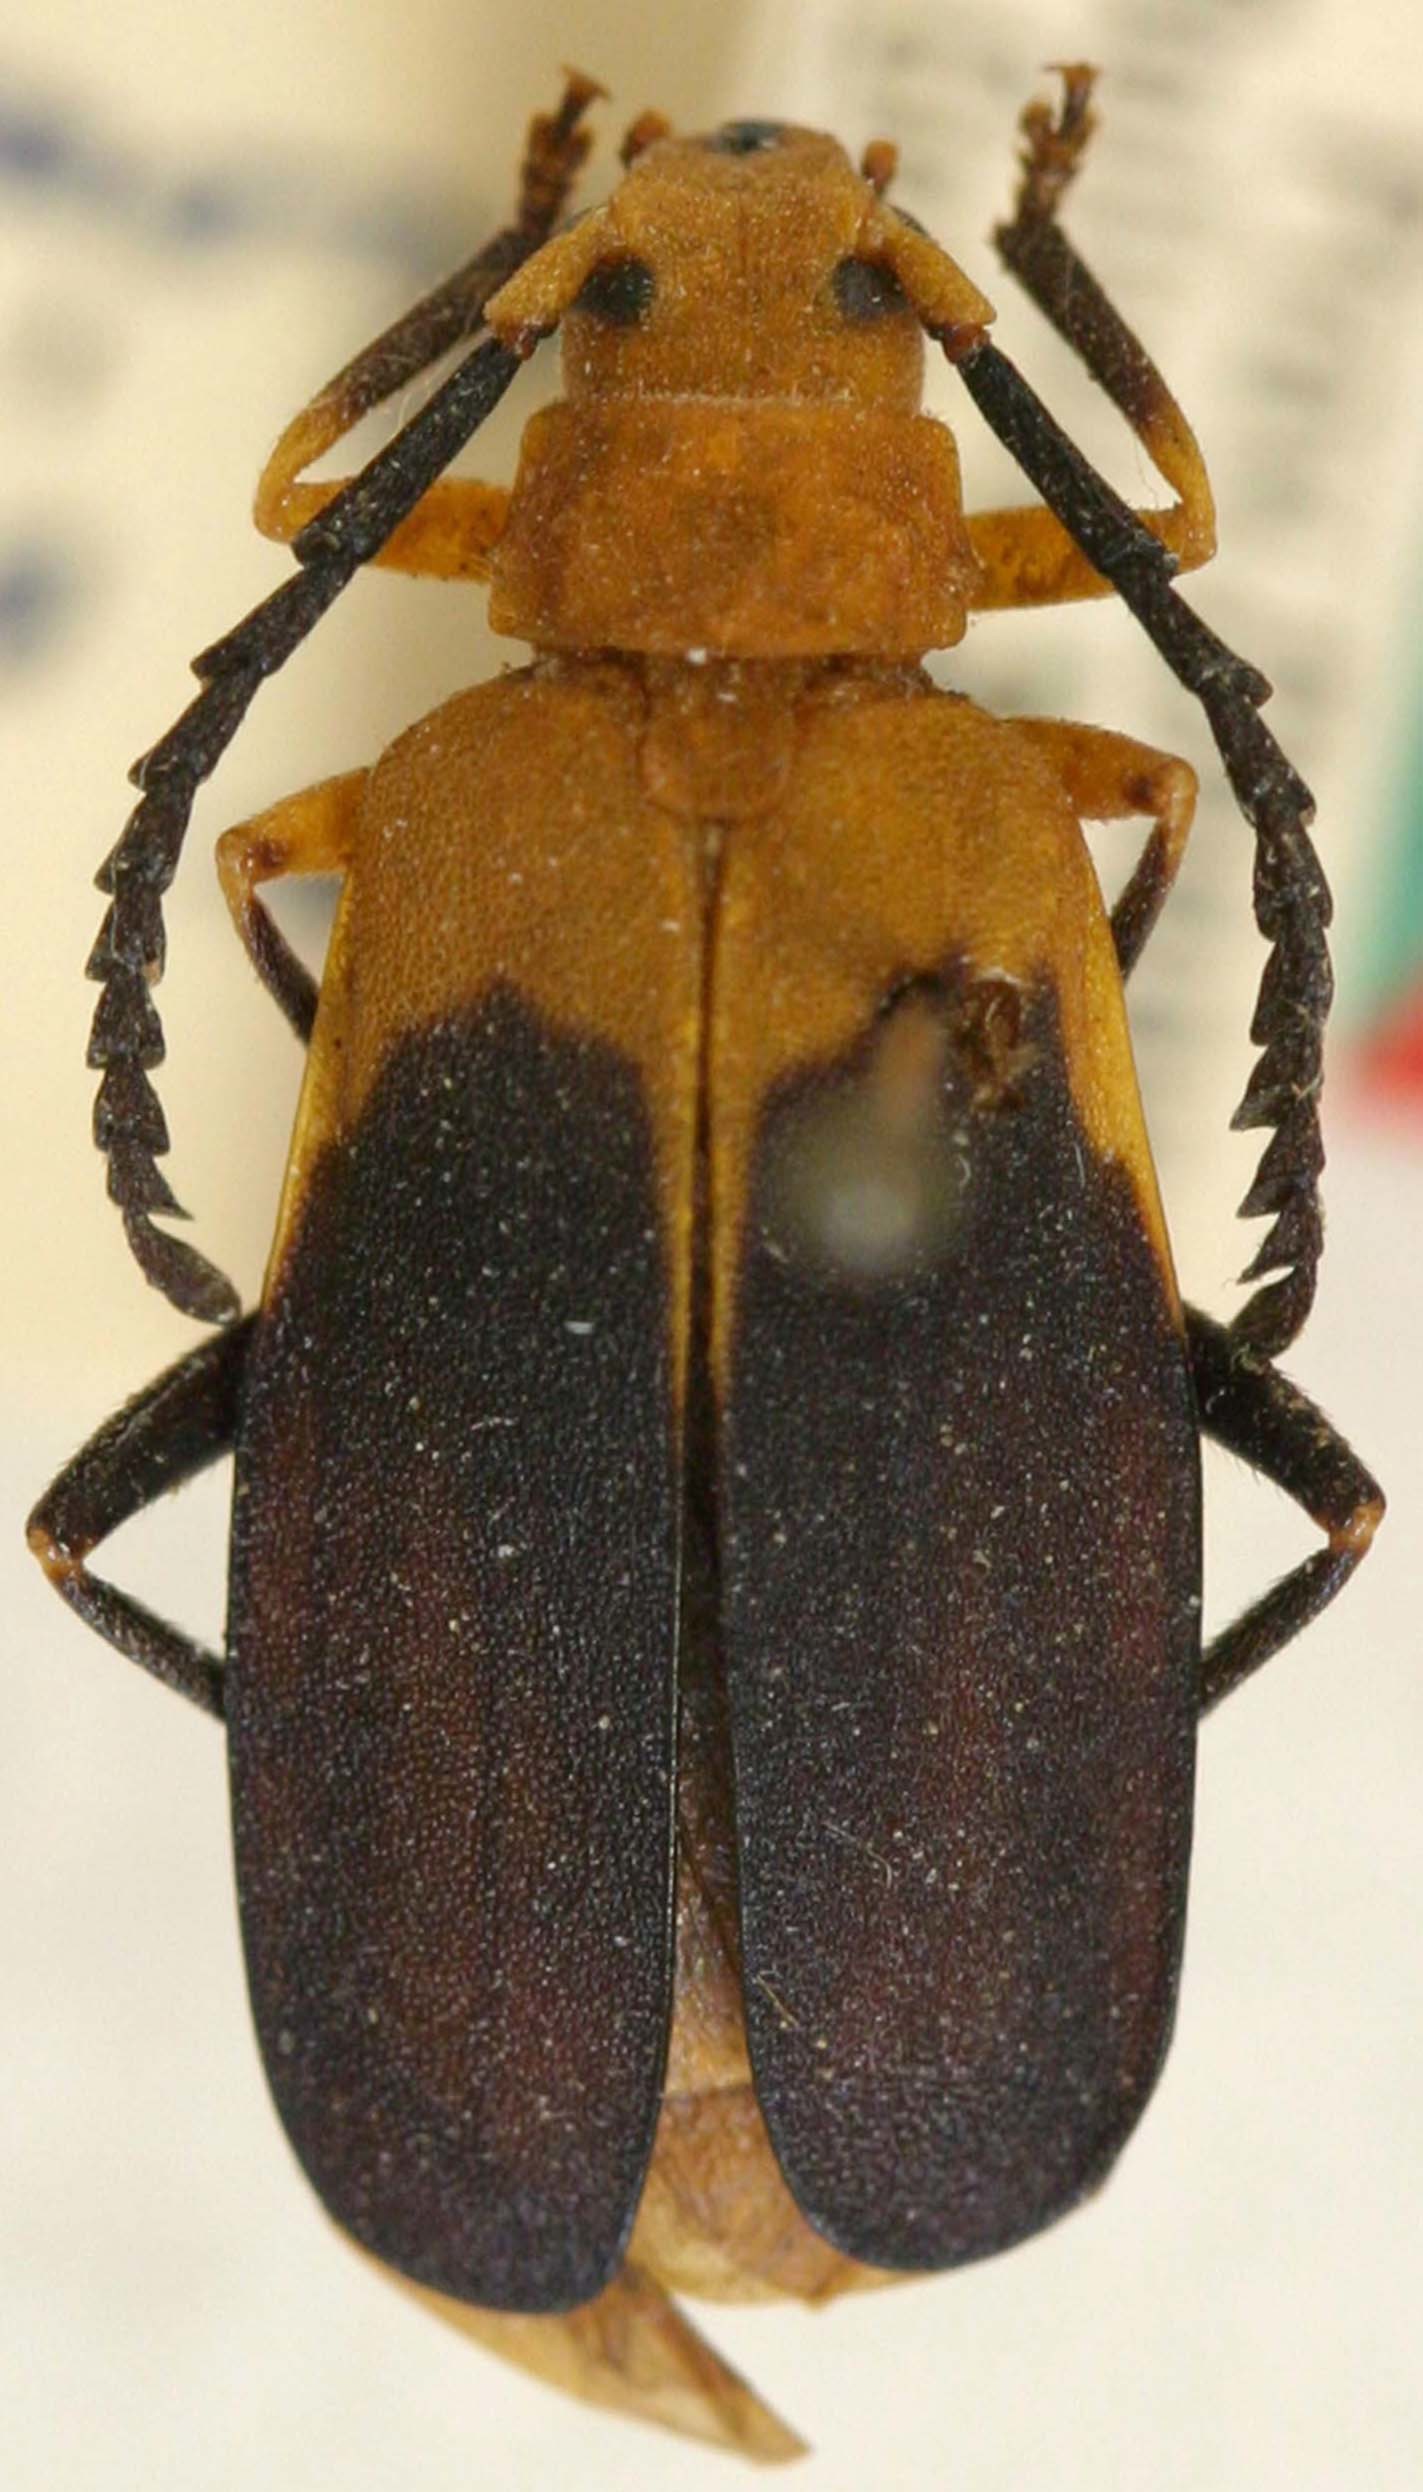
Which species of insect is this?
Udeteromorphus amabilis (also Myzomorphus amabilis)
